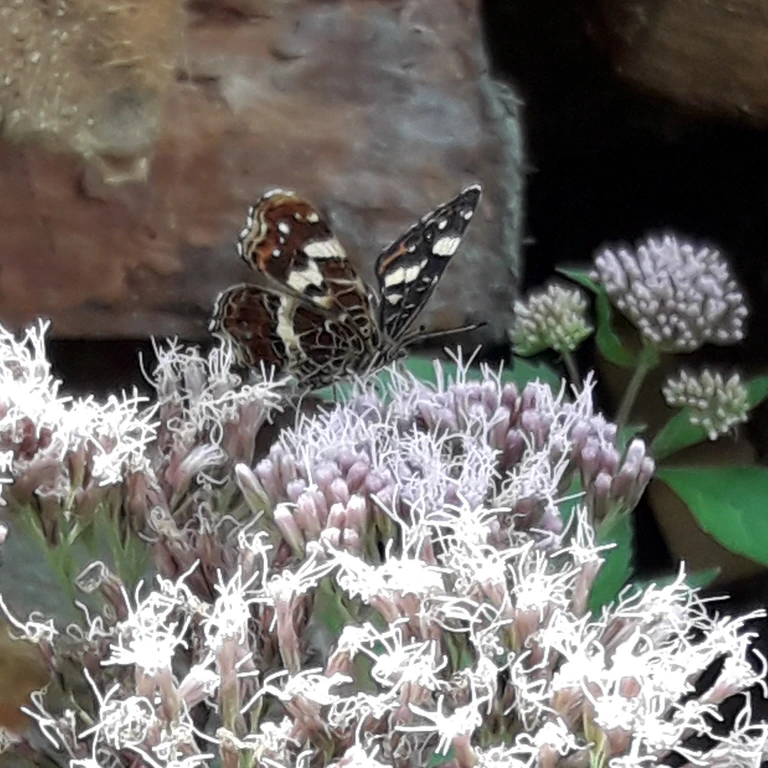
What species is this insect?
Araschnia levana
